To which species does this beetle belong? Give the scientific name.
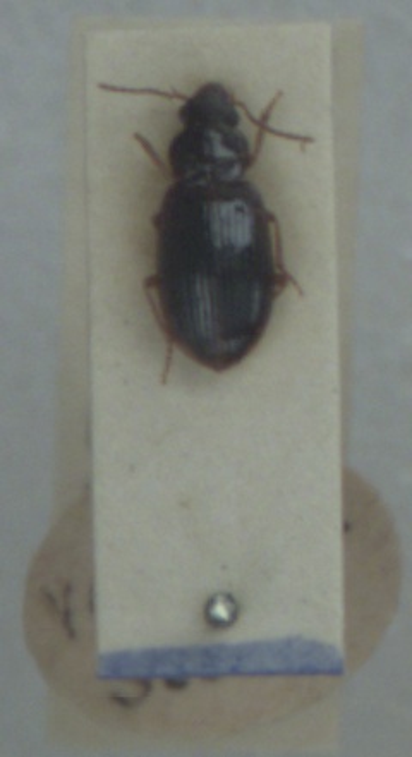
Bradycellus harpalinus
